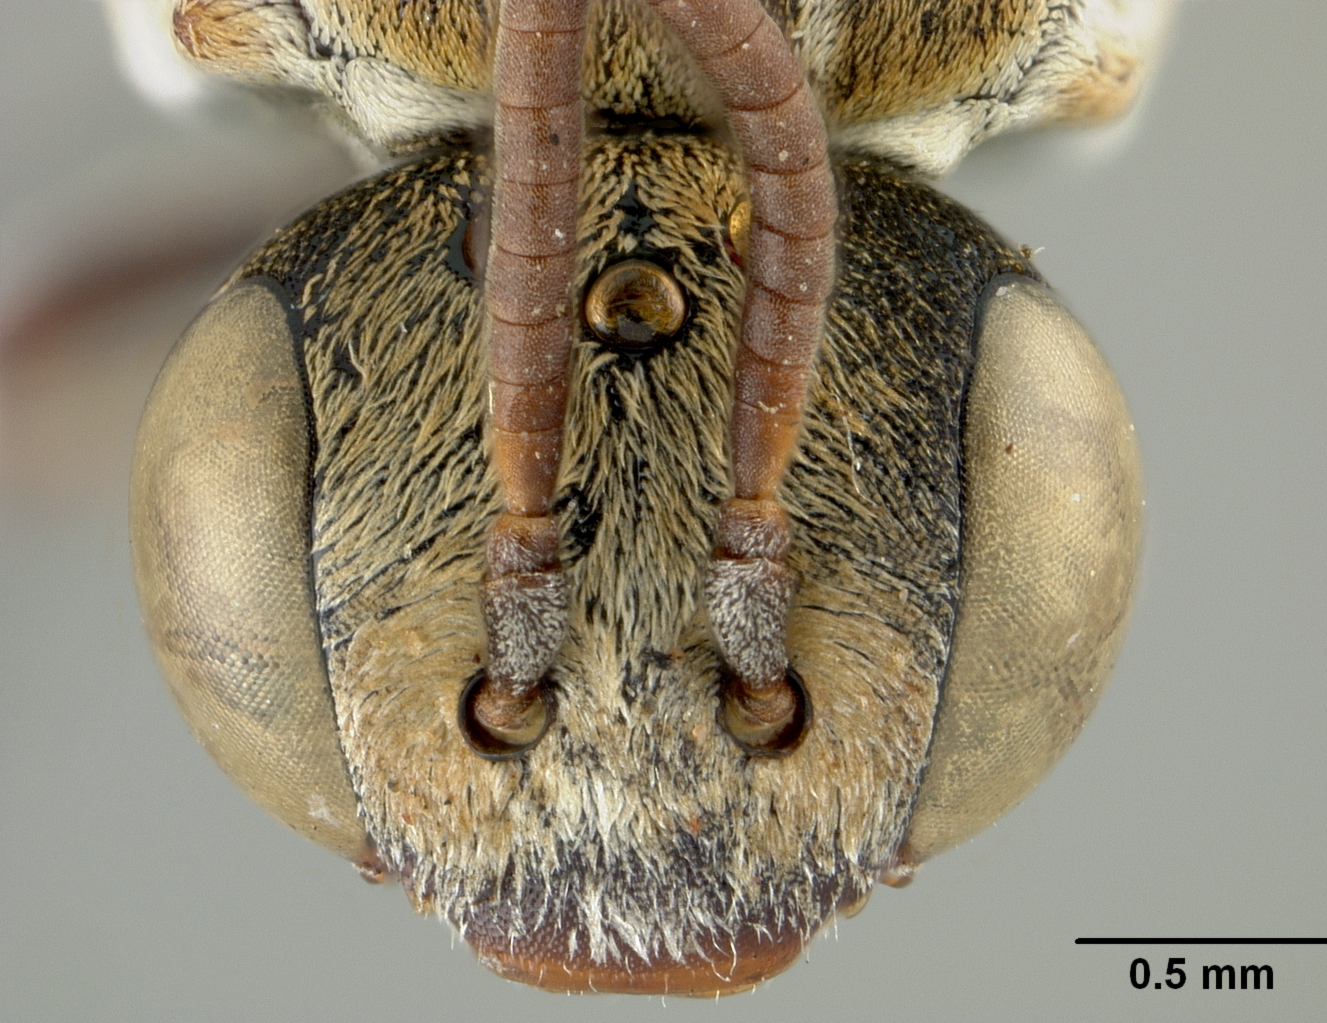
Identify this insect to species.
Townsendiella pulchra
